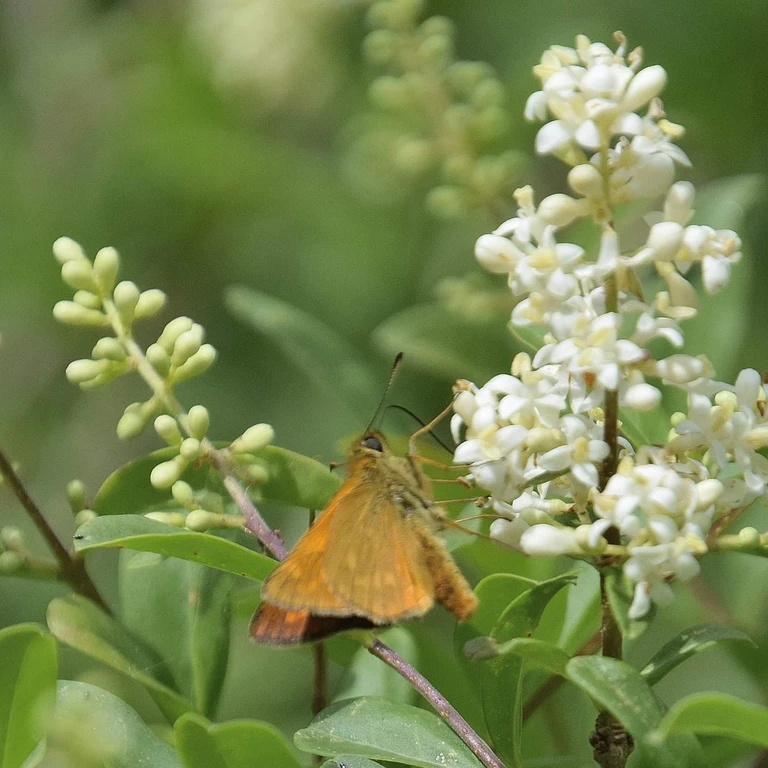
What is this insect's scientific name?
Ochlodes sylvanus (also Ochlodes venata)
